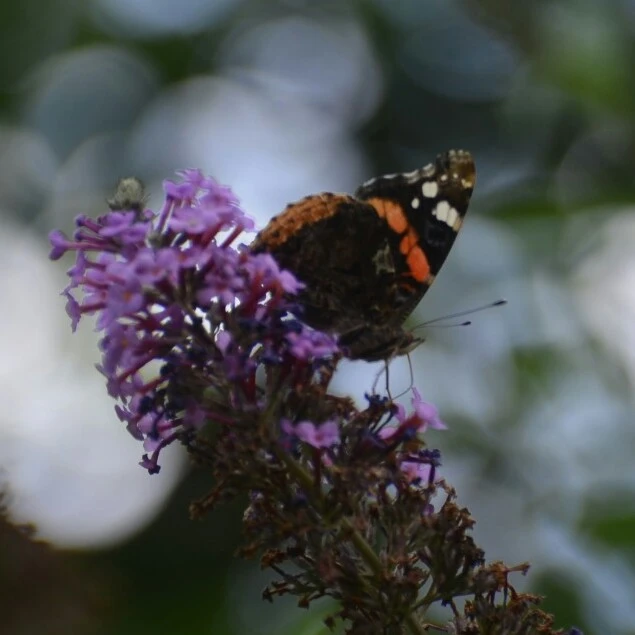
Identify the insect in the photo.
Vanessa atalanta
